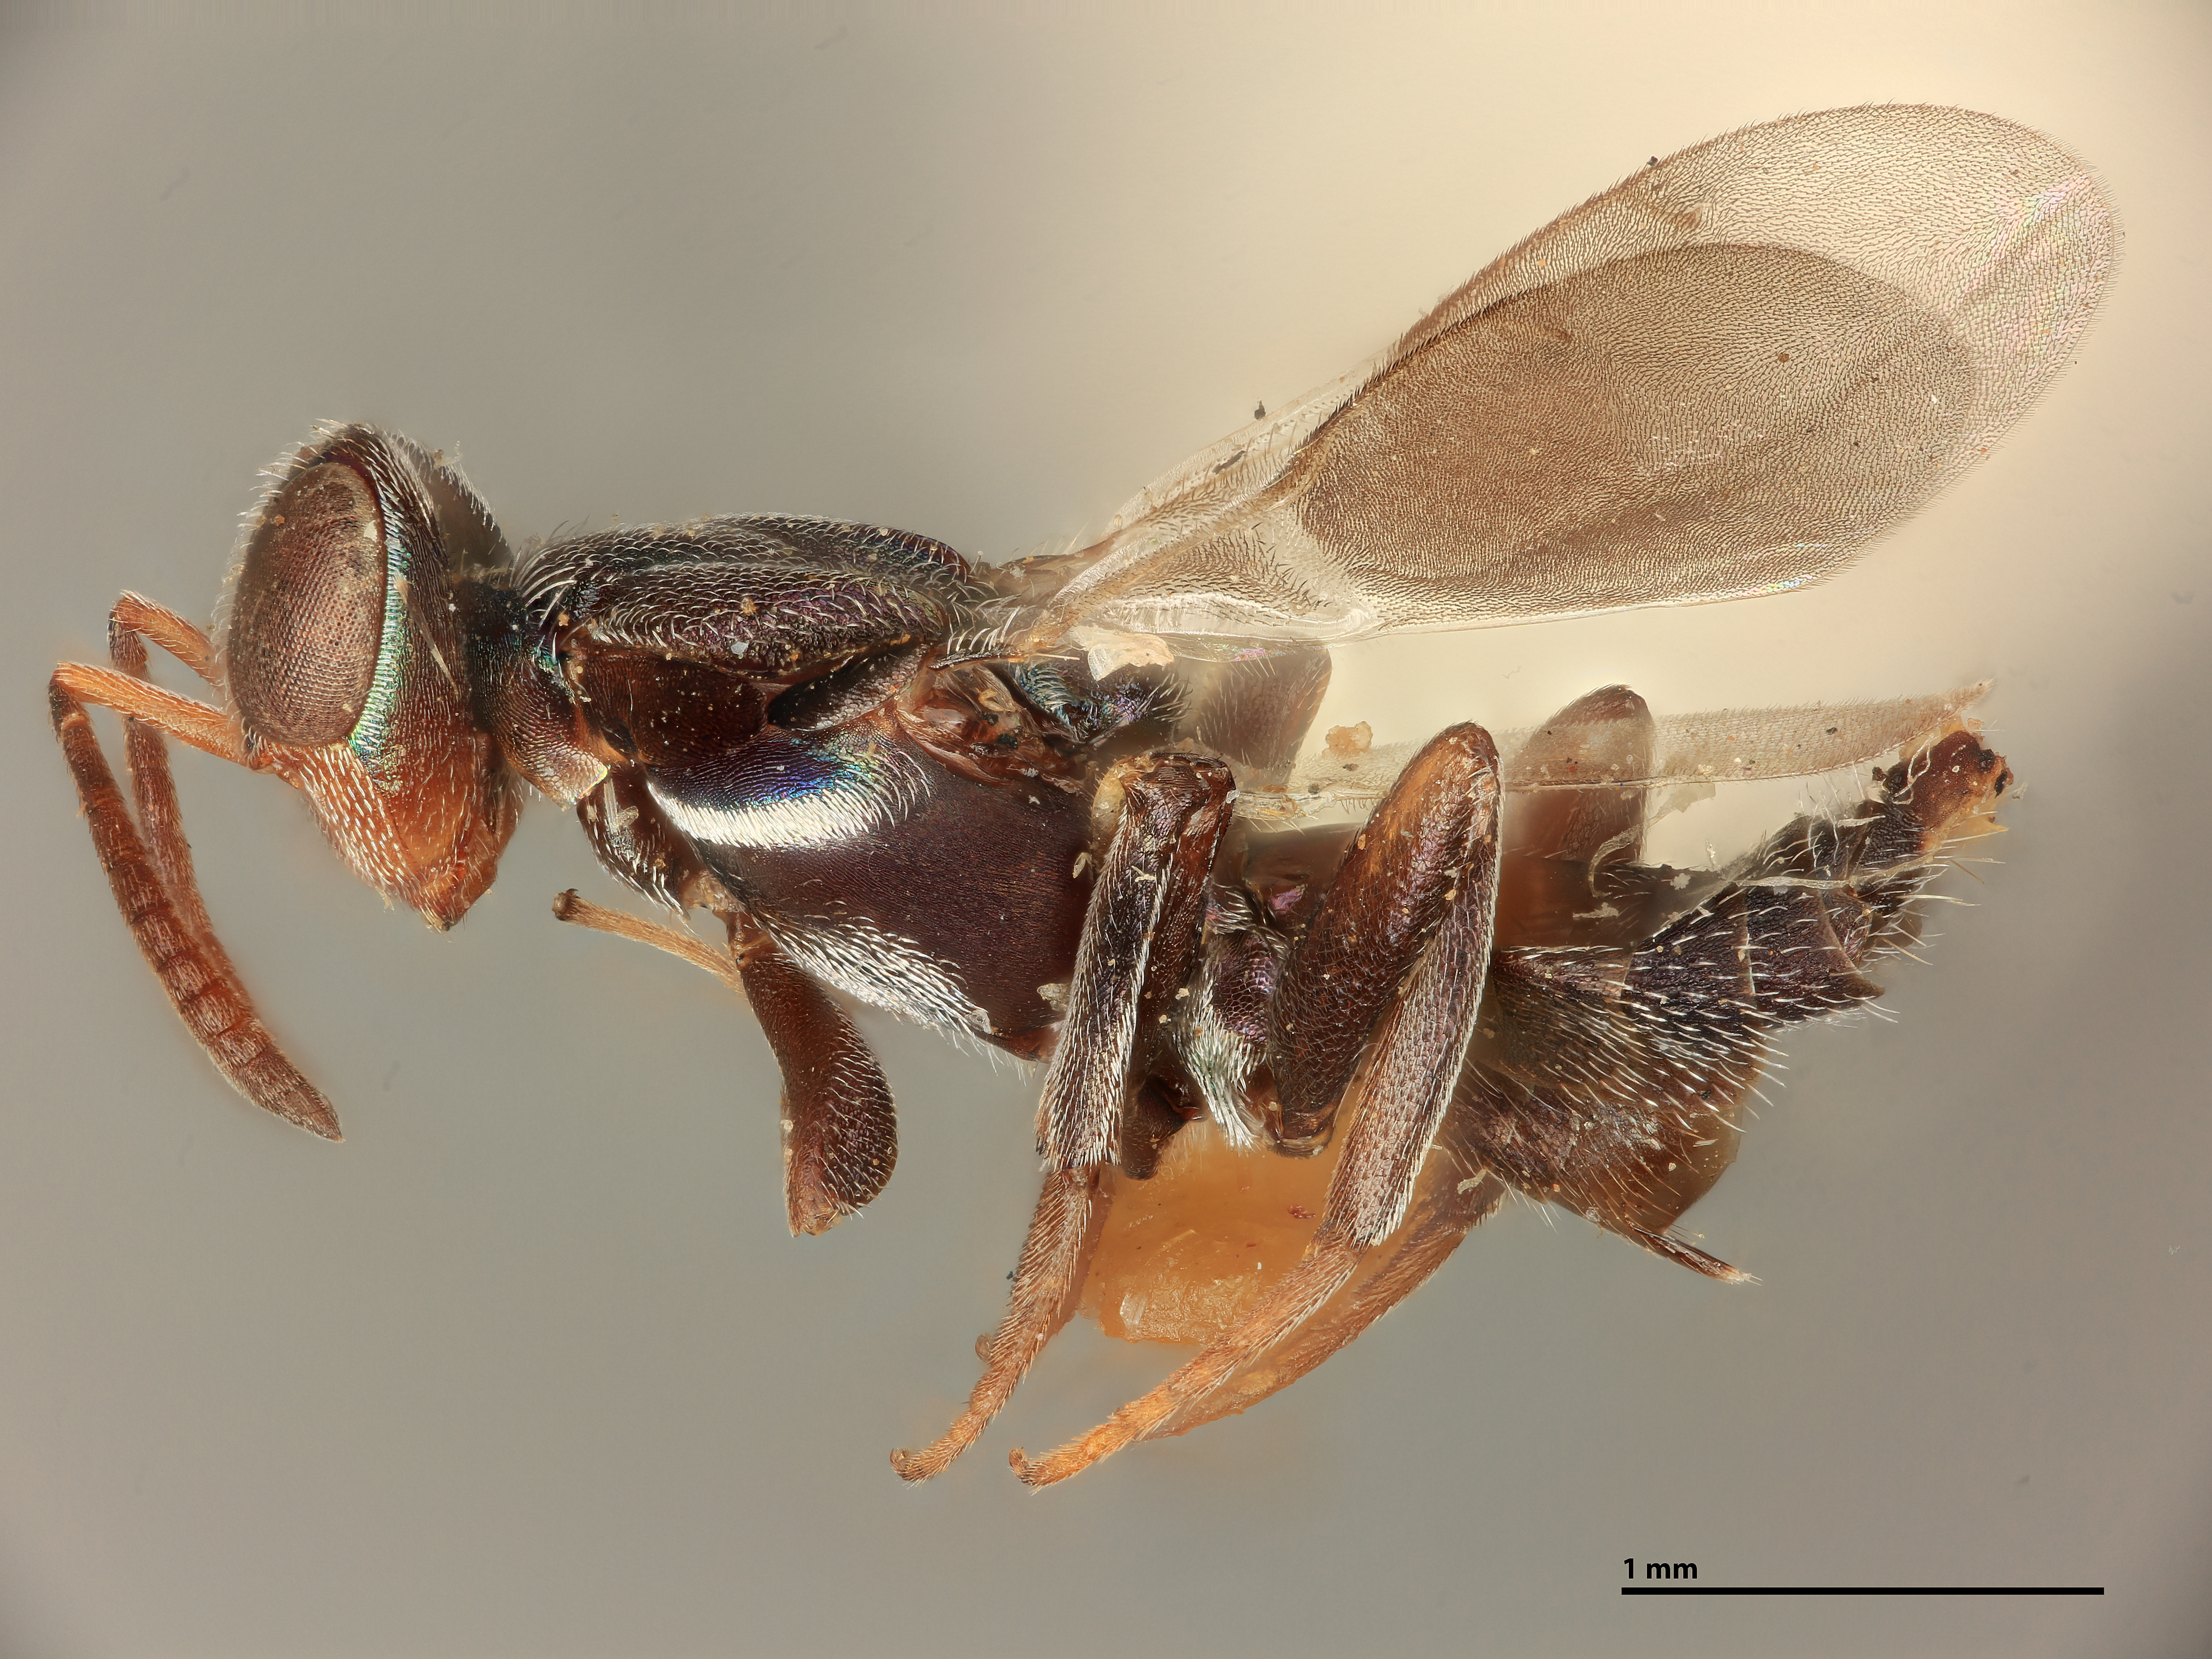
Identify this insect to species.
Lecaniobius utilis
